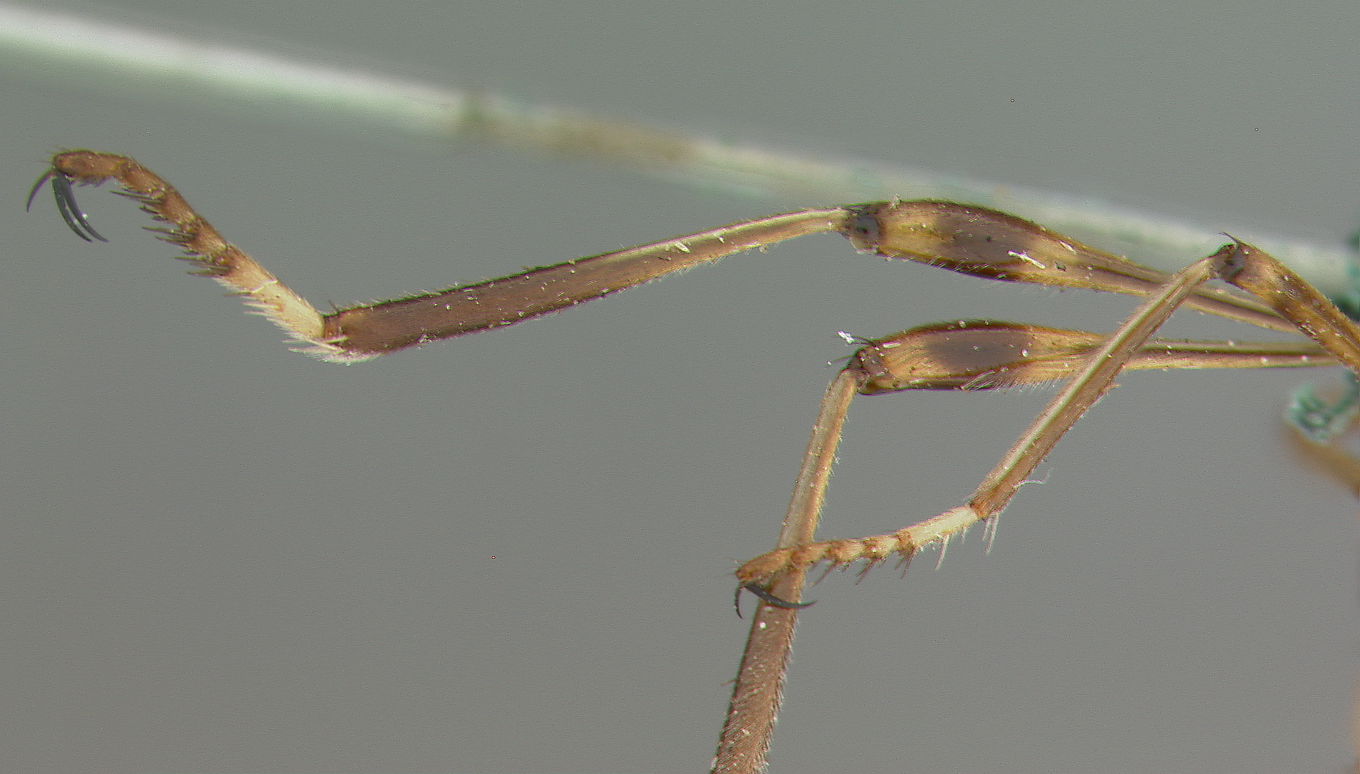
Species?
Leptogaster virgatus
